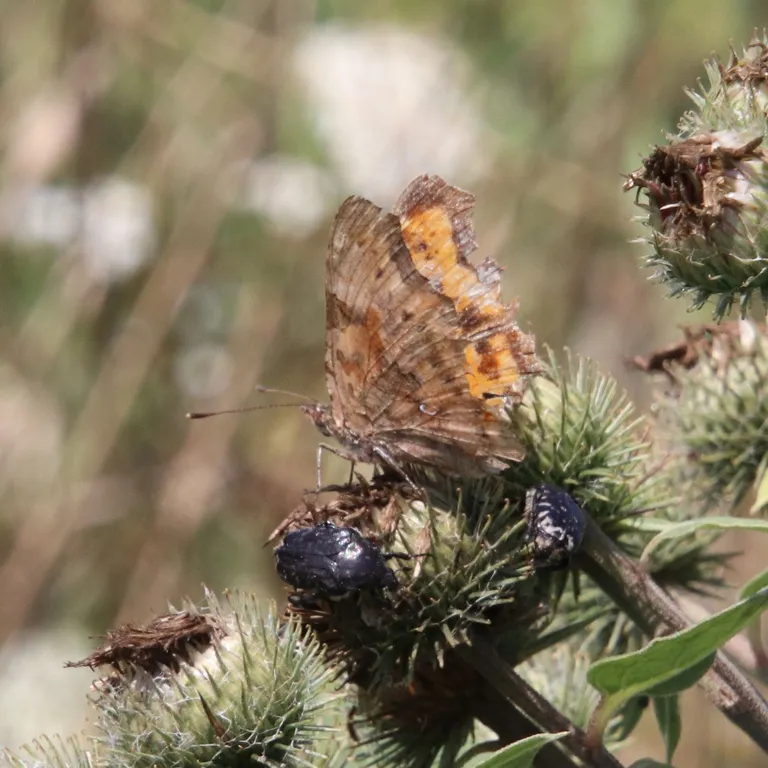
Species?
Polygonia c-album
